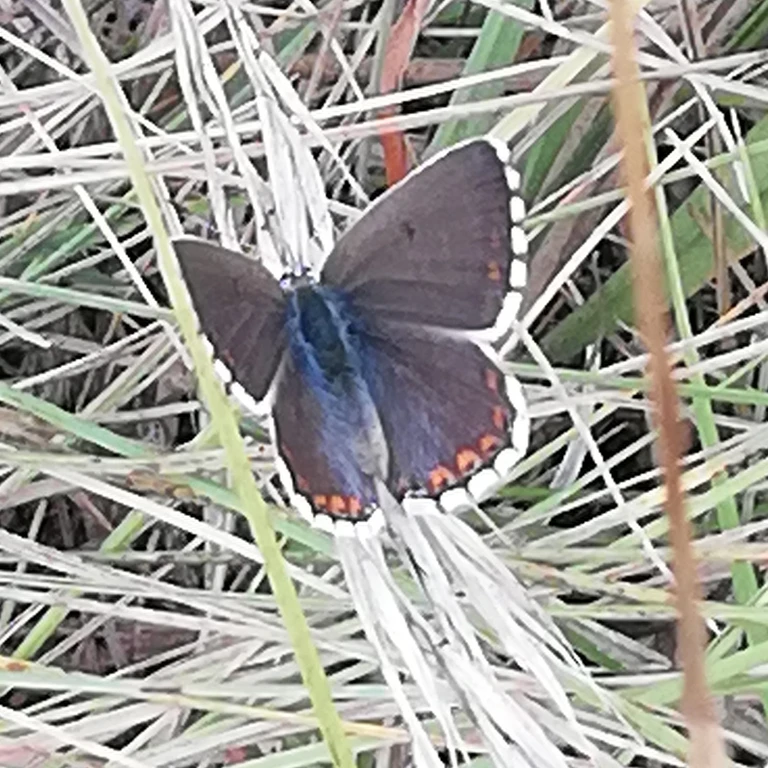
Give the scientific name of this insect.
Lysandra bellargus
